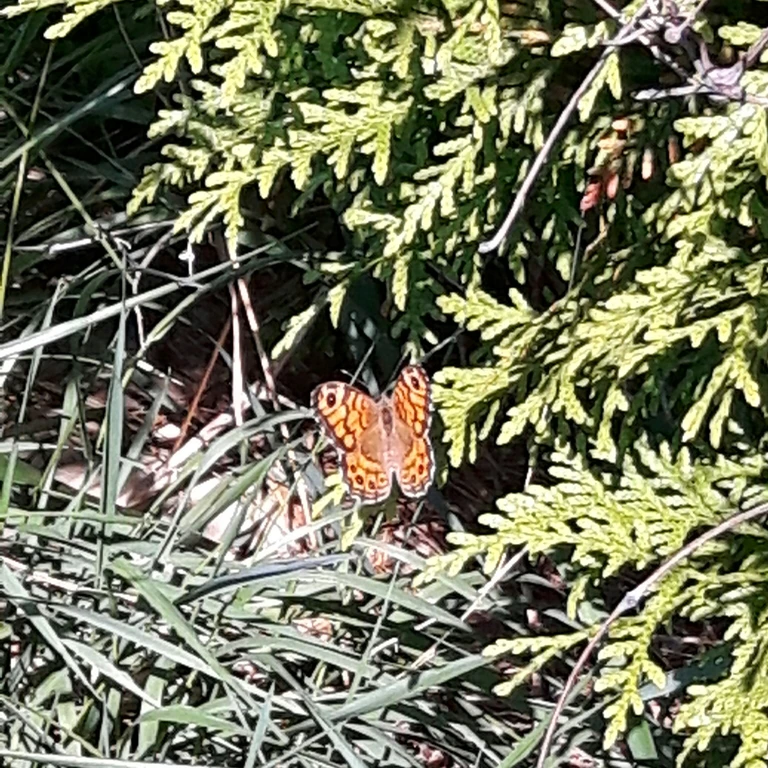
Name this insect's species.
Lasiommata megera (also Pararge megera)
